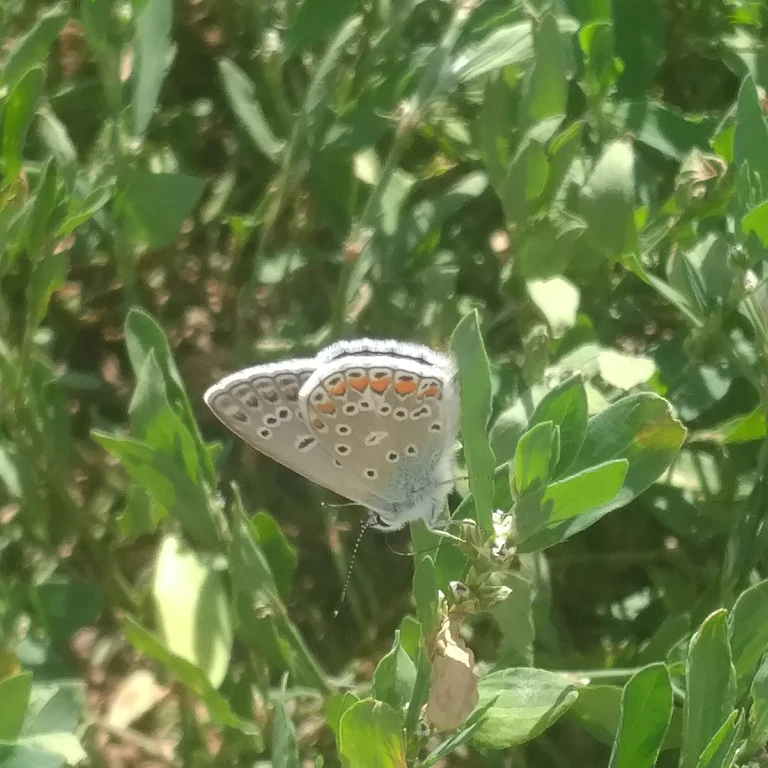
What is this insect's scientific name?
Polyommatus icarus
